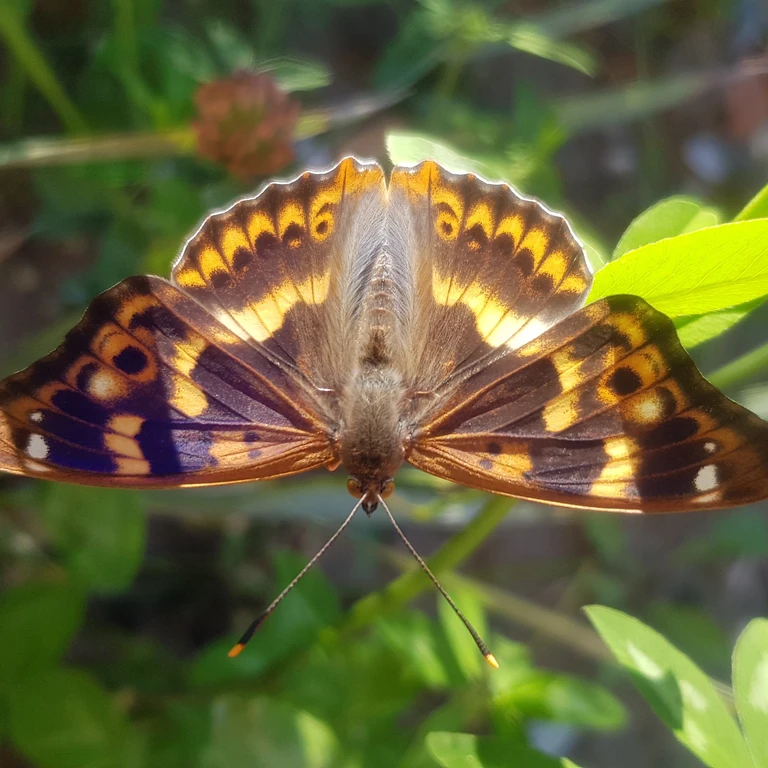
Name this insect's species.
Apatura ilia
